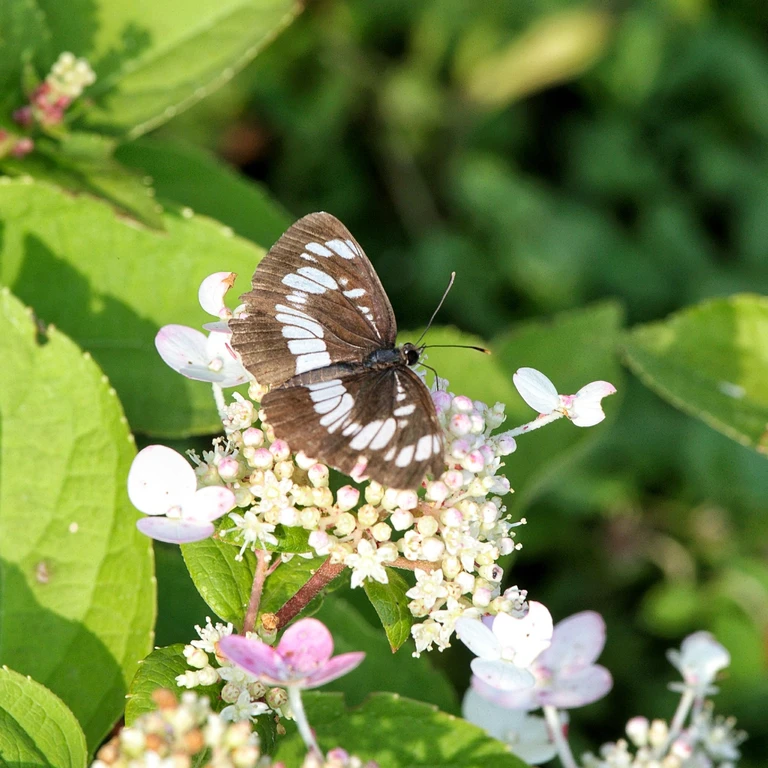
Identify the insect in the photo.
Neptis rivularis
